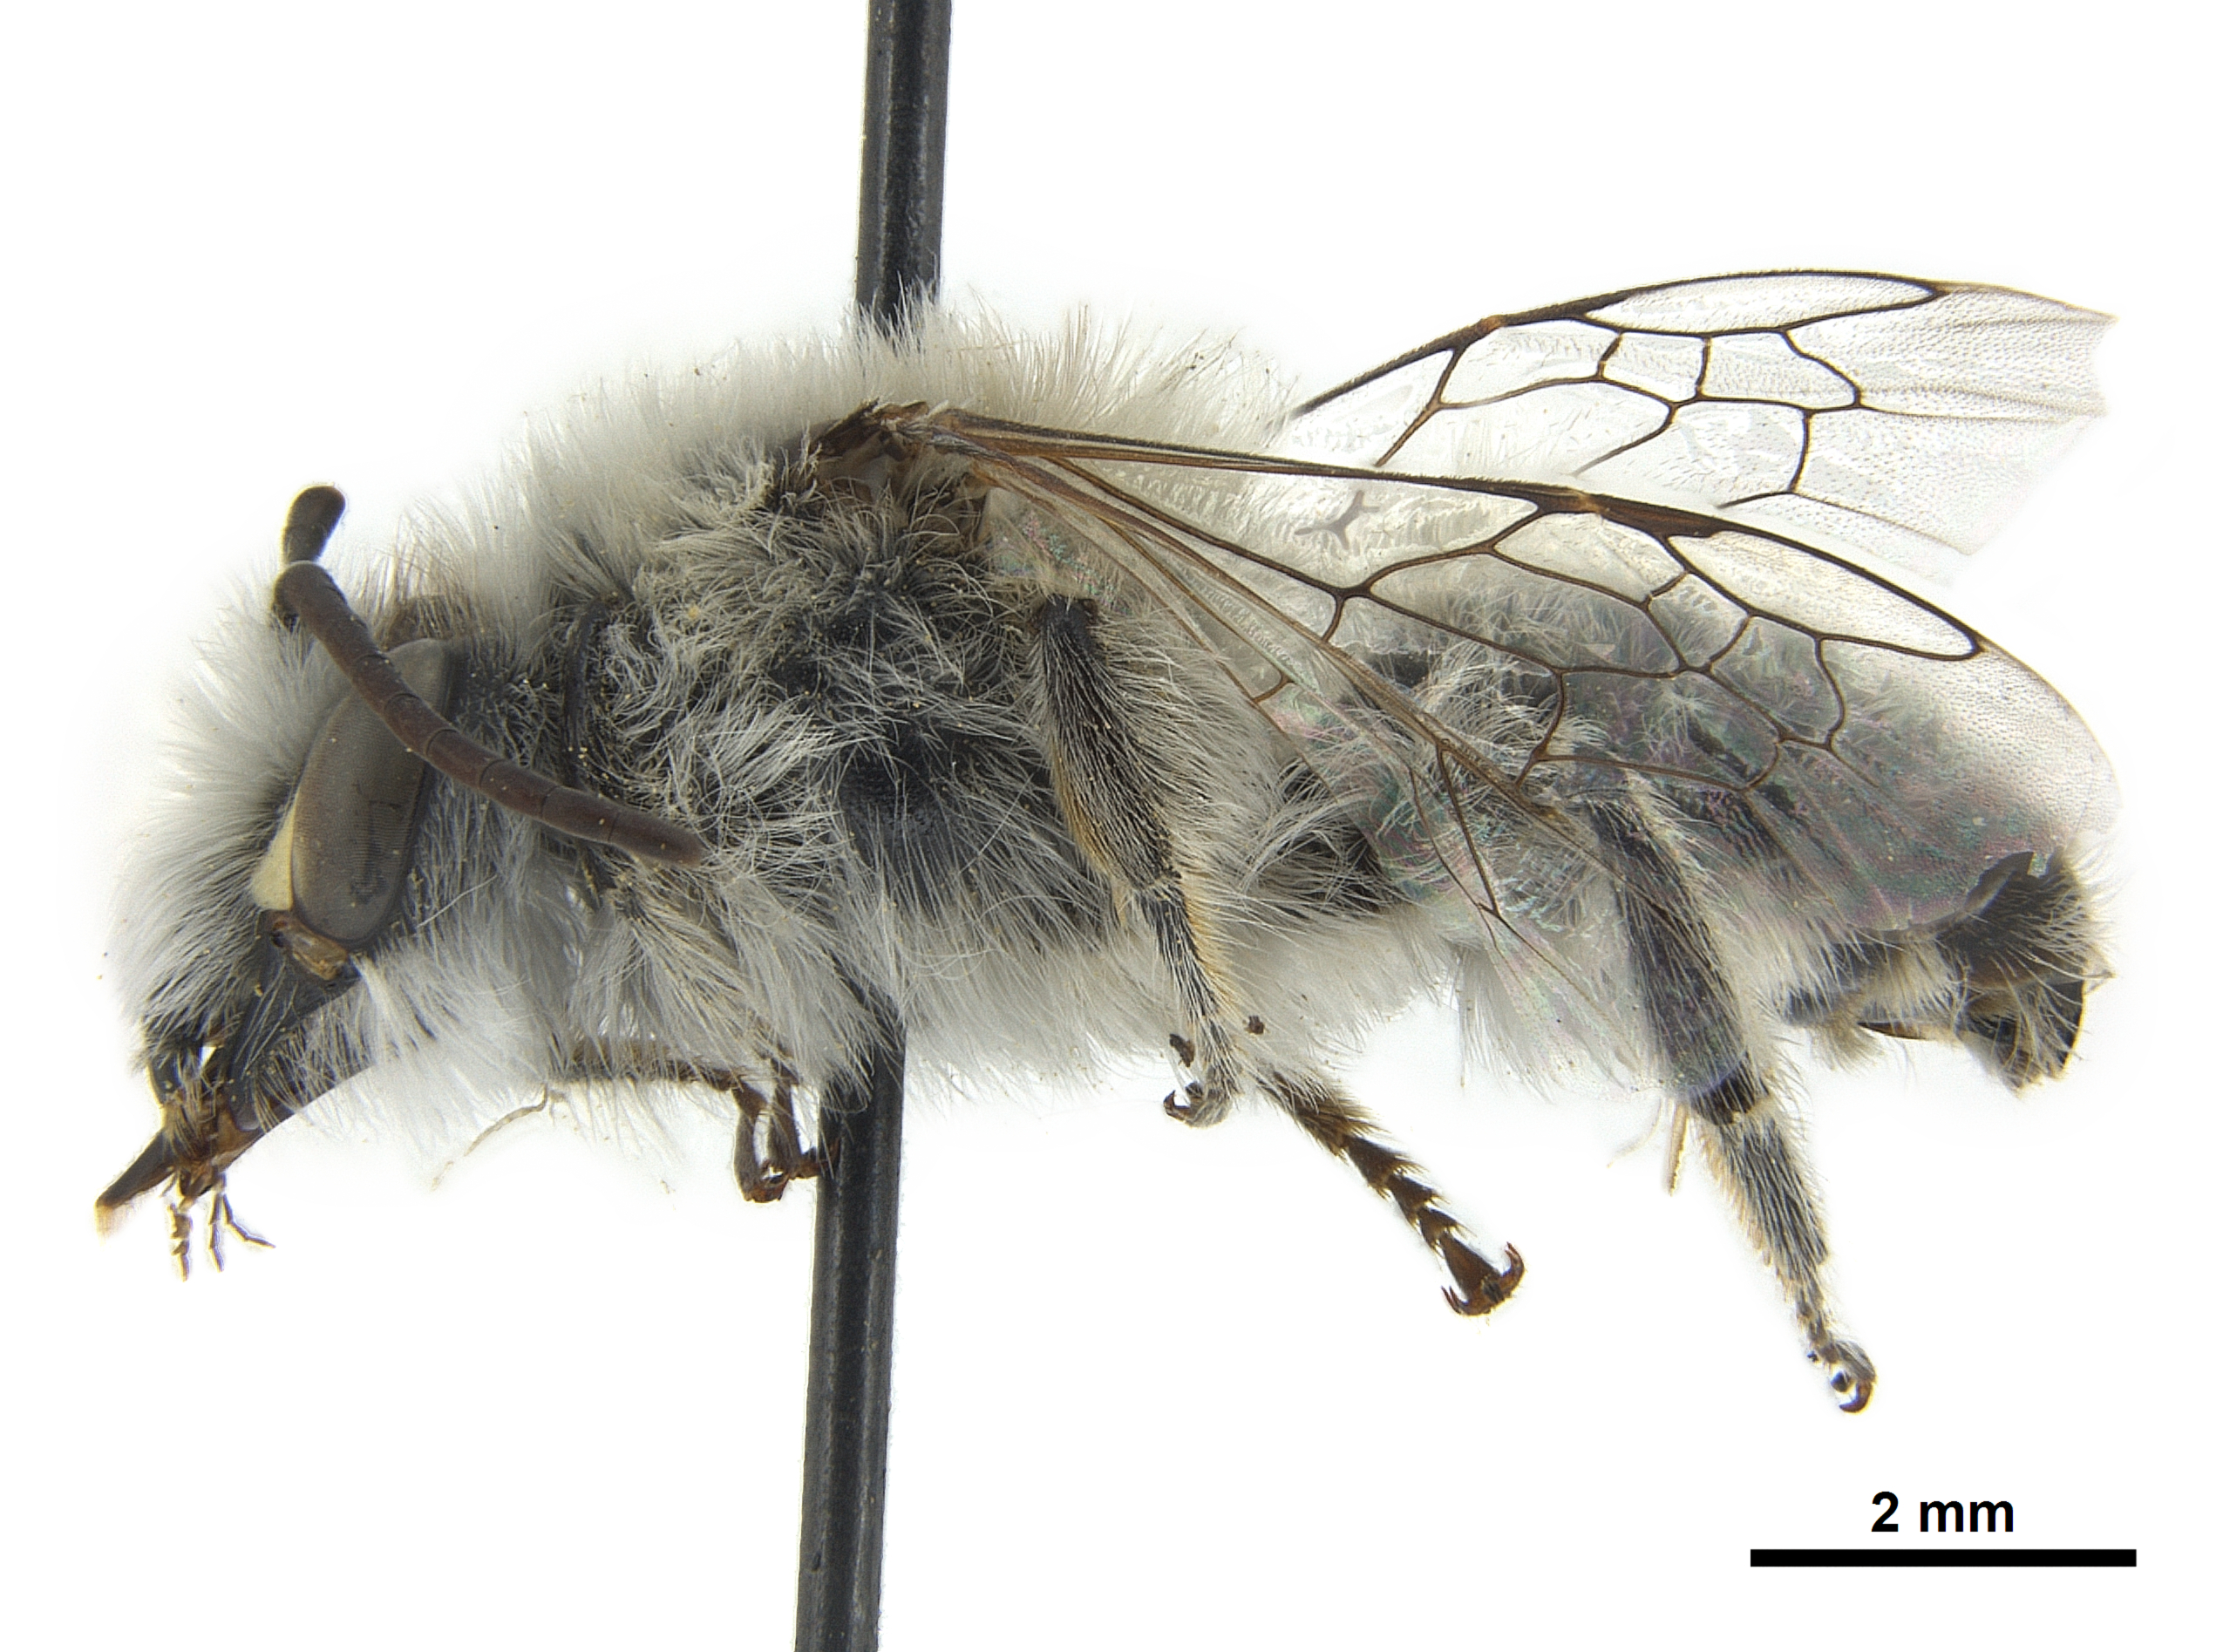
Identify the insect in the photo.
Ancylandrena larreae
